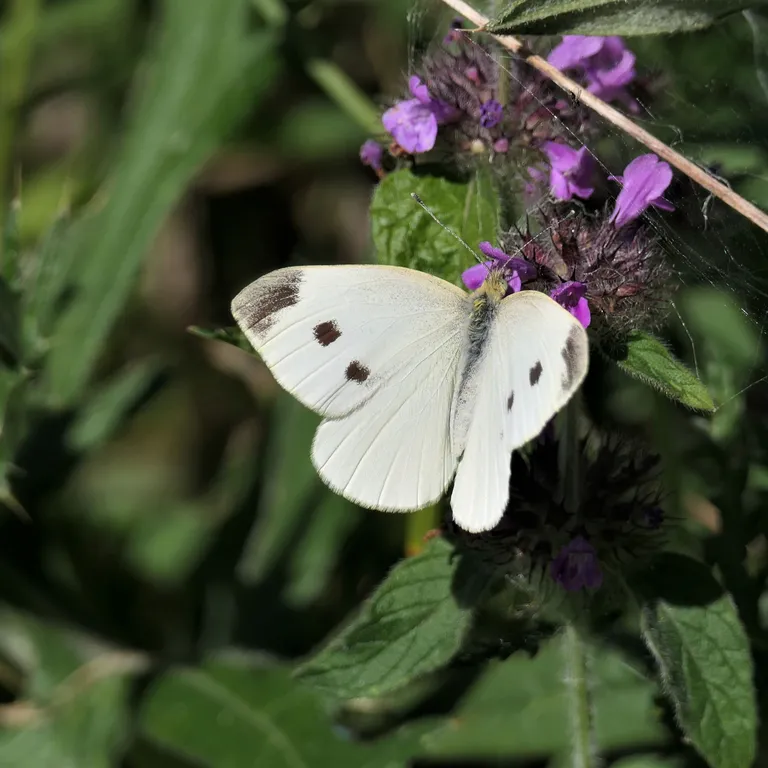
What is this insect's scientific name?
Pieris rapae
